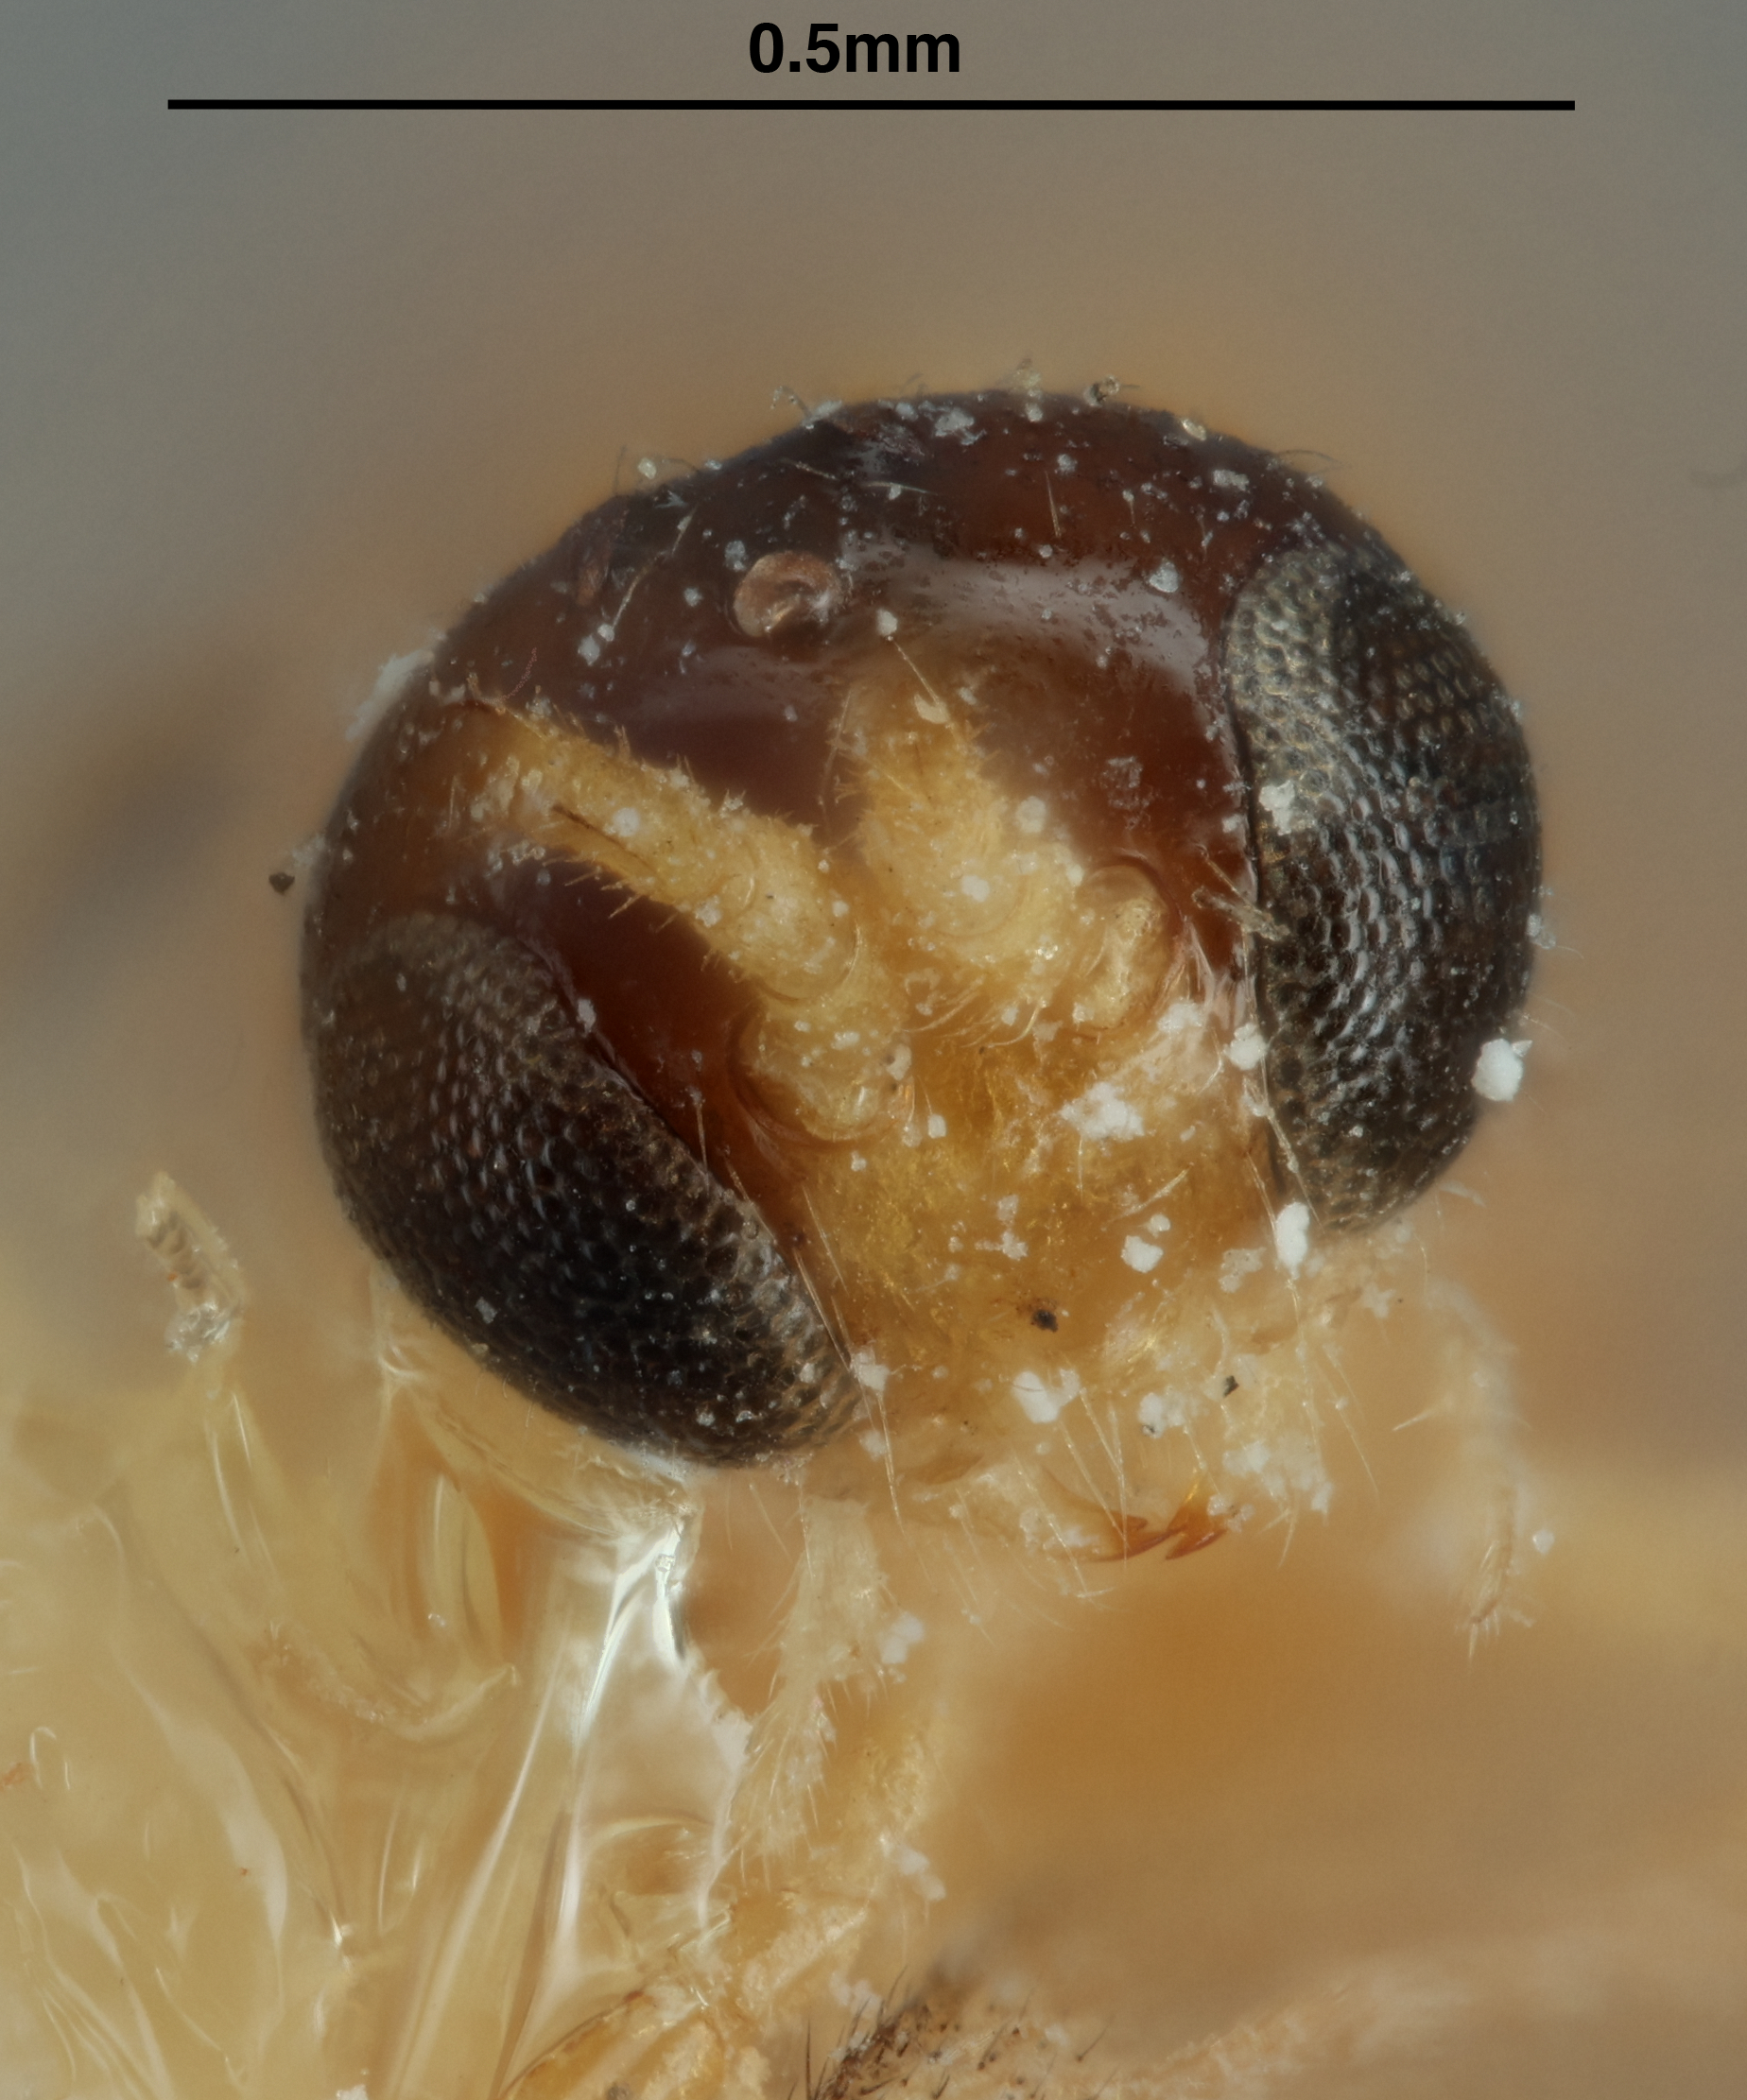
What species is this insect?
Trioxys luteolus
